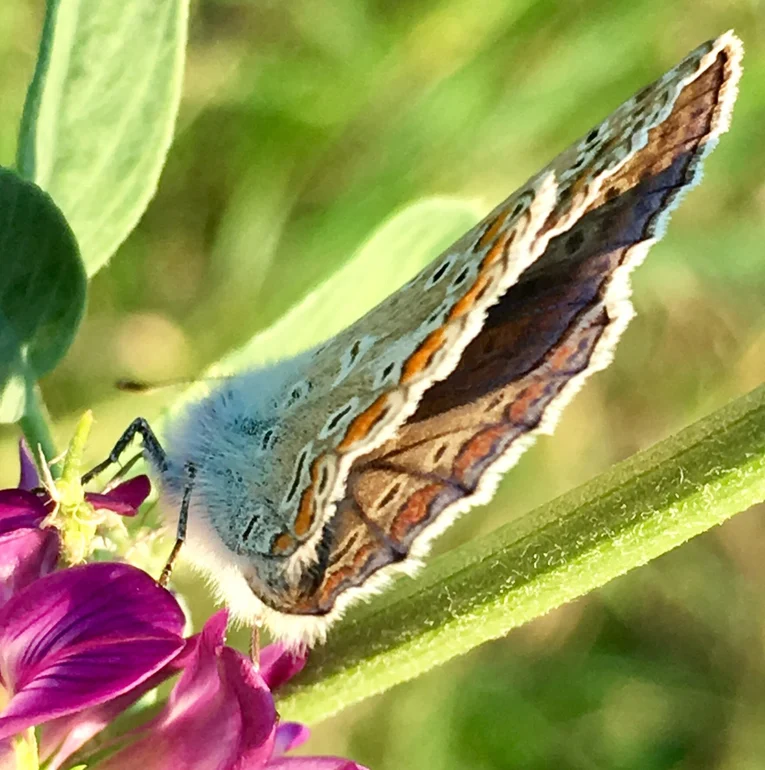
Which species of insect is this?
Polyommatus icarus
